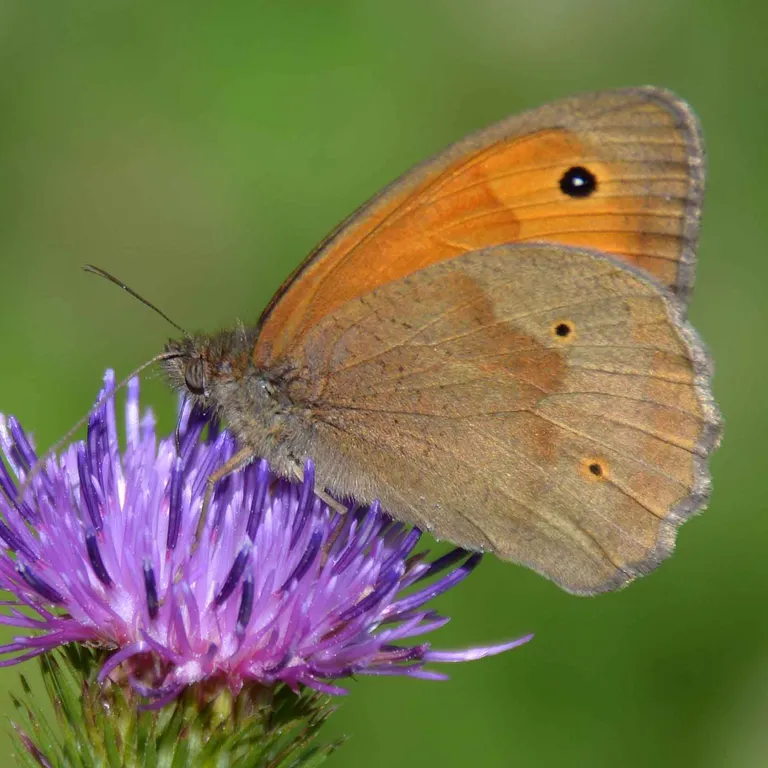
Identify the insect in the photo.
Maniola jurtina
